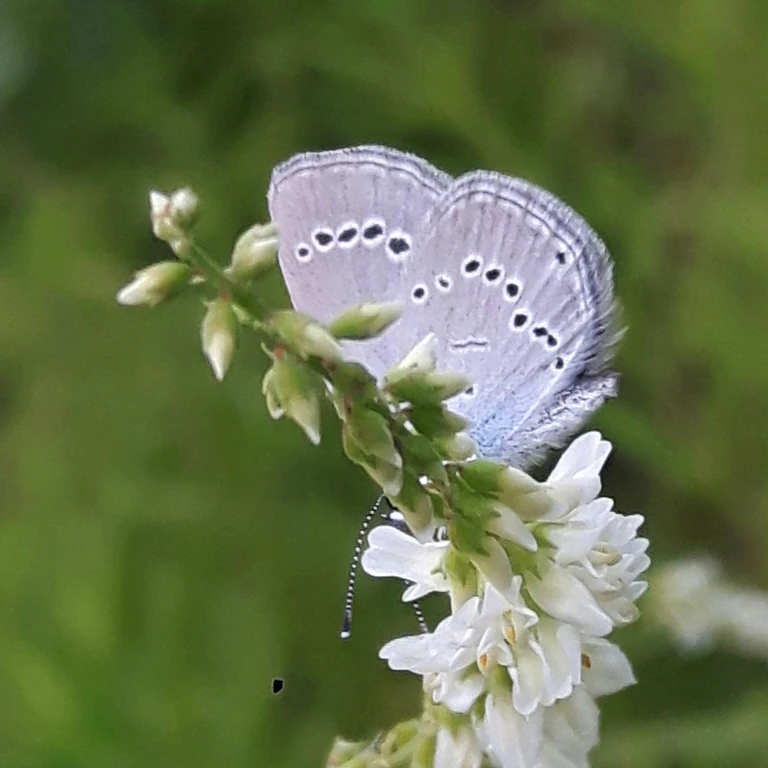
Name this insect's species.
Cupido minimus
